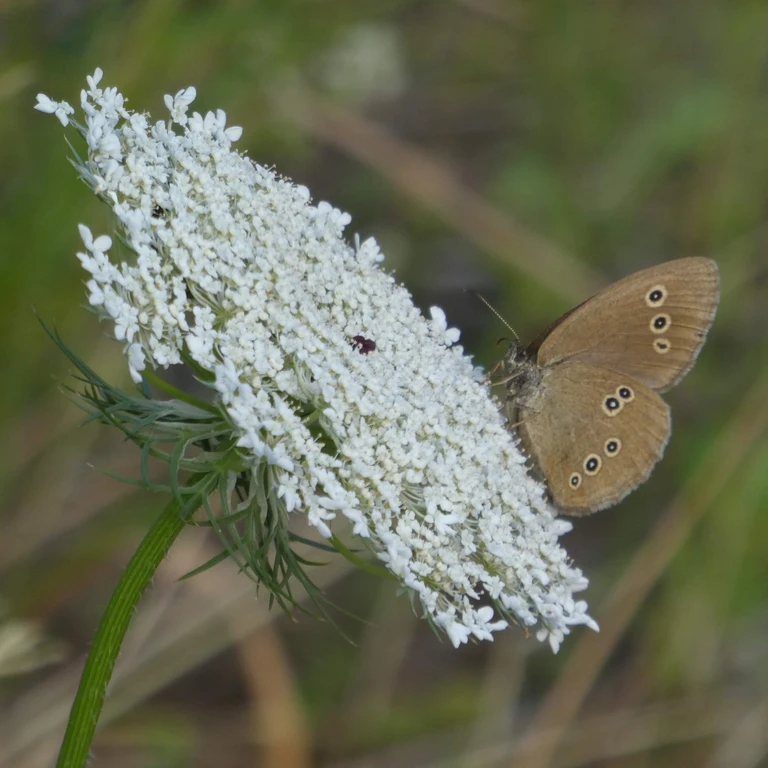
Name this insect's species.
Aphantopus hyperantus
